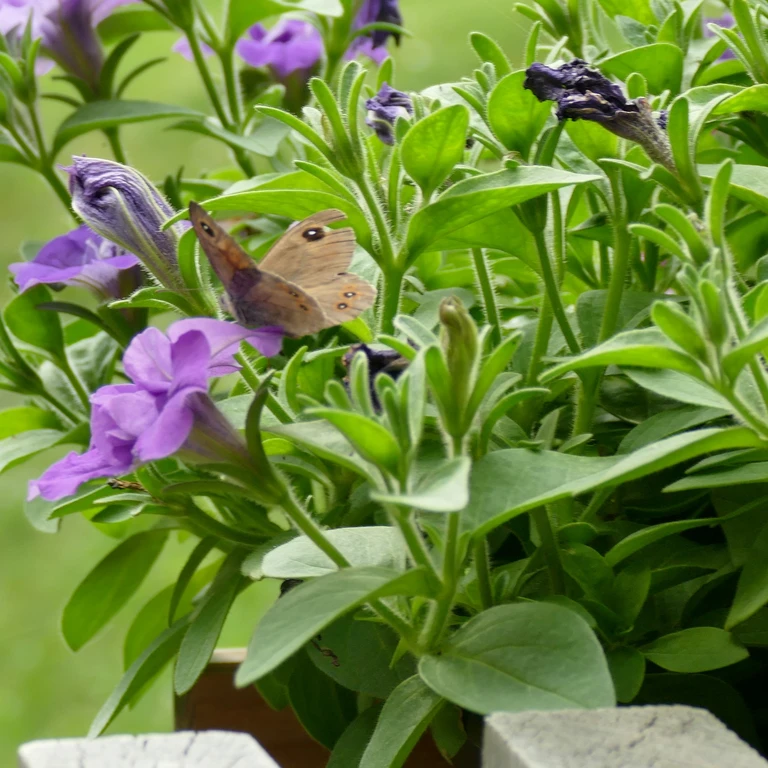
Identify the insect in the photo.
Lasiommata maera (also Pararge maera)
